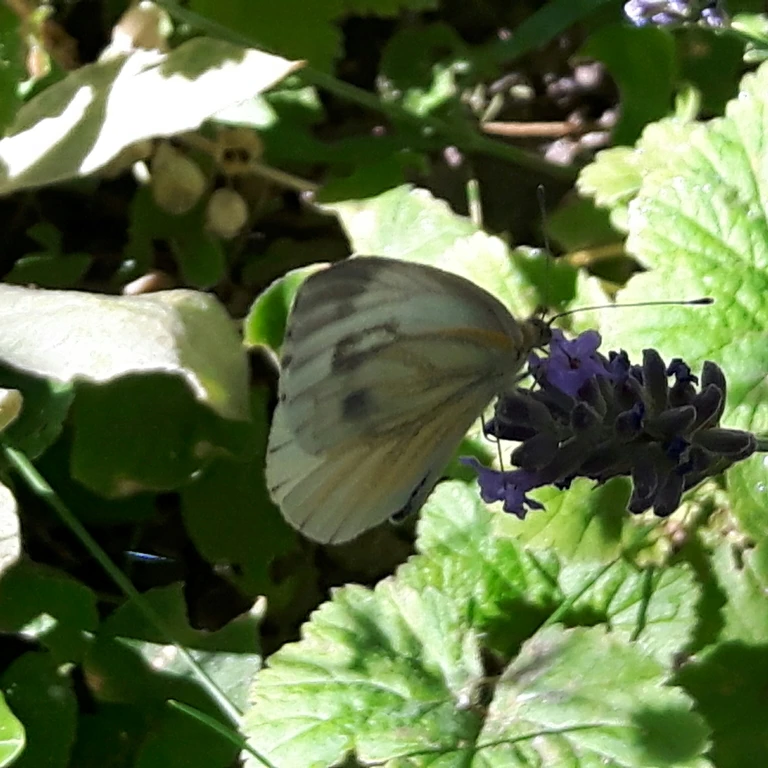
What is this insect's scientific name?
Pieris napi
